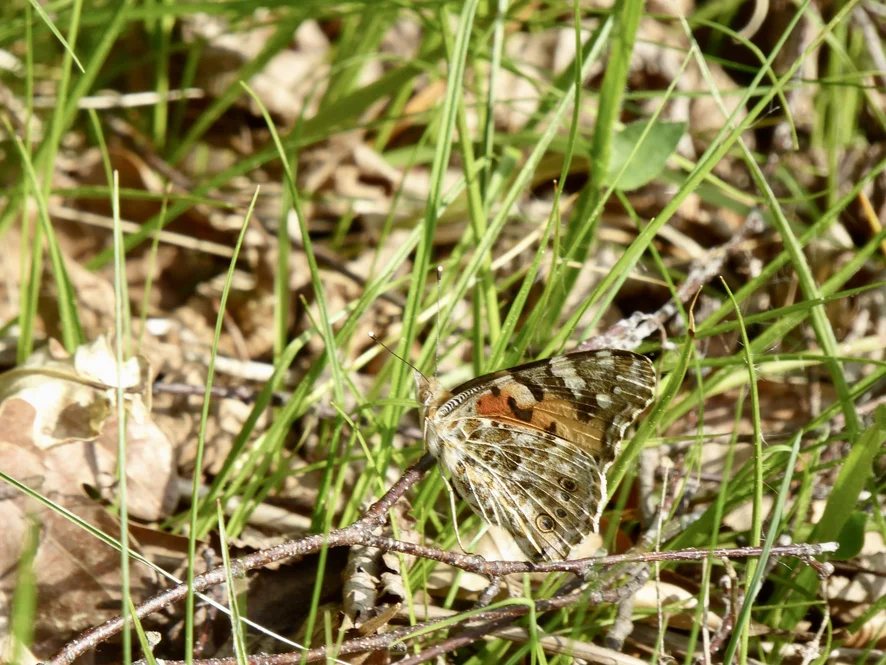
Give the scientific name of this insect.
Vanessa cardui
